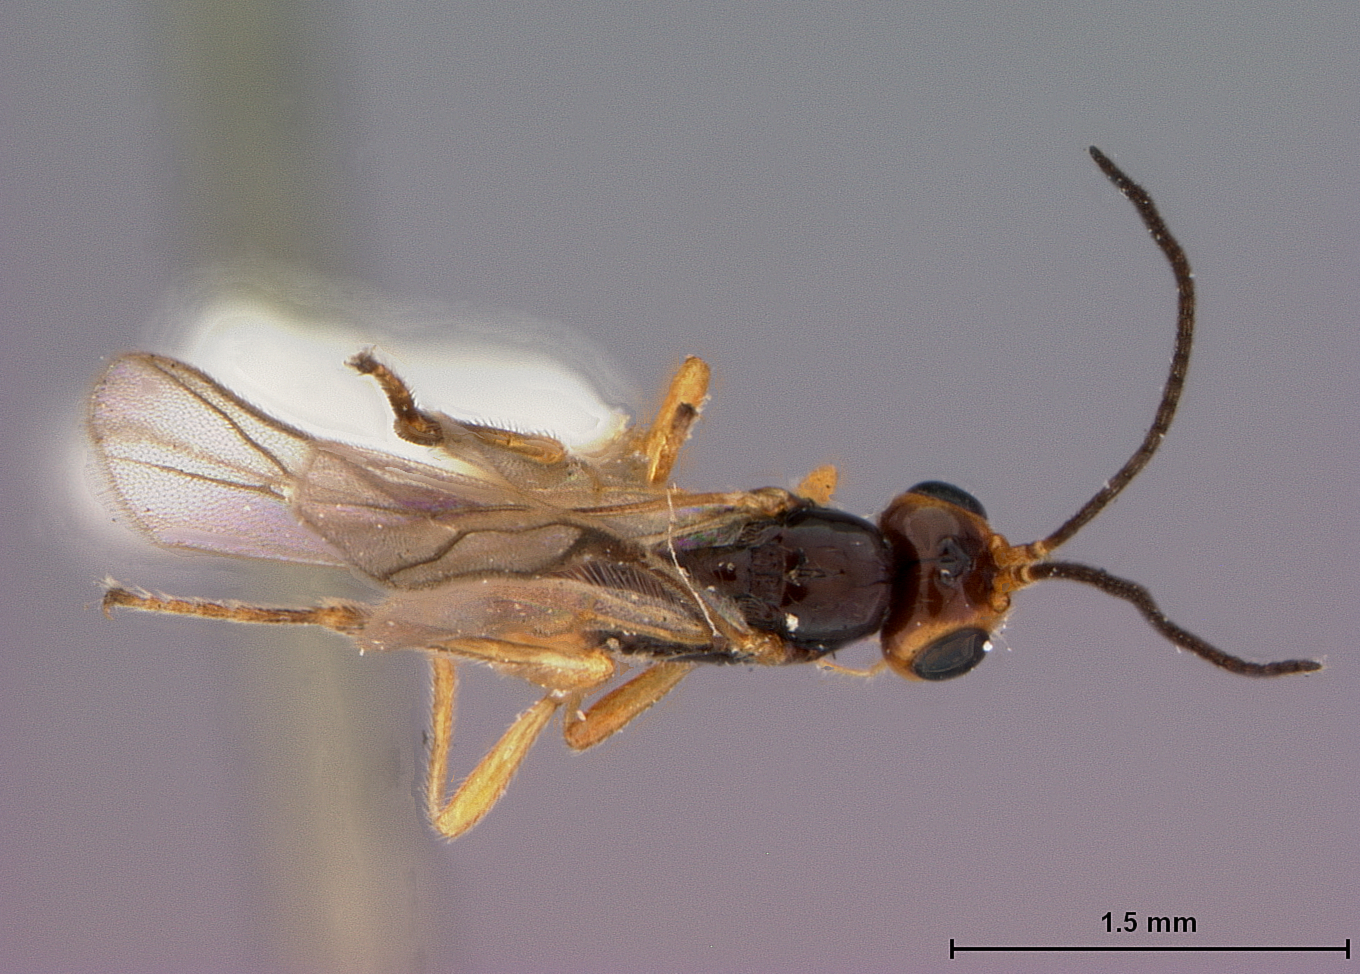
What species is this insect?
Phaenocarpa hicoriae
